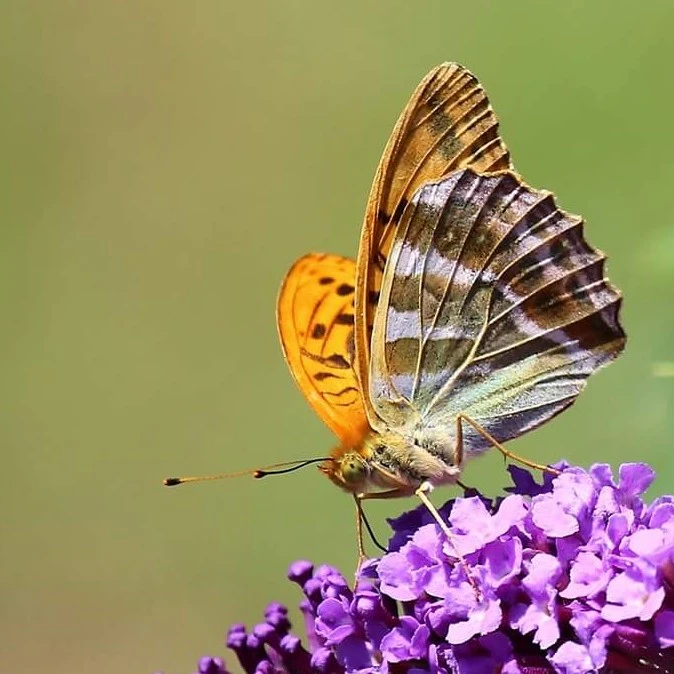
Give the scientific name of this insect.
Argynnis paphia
